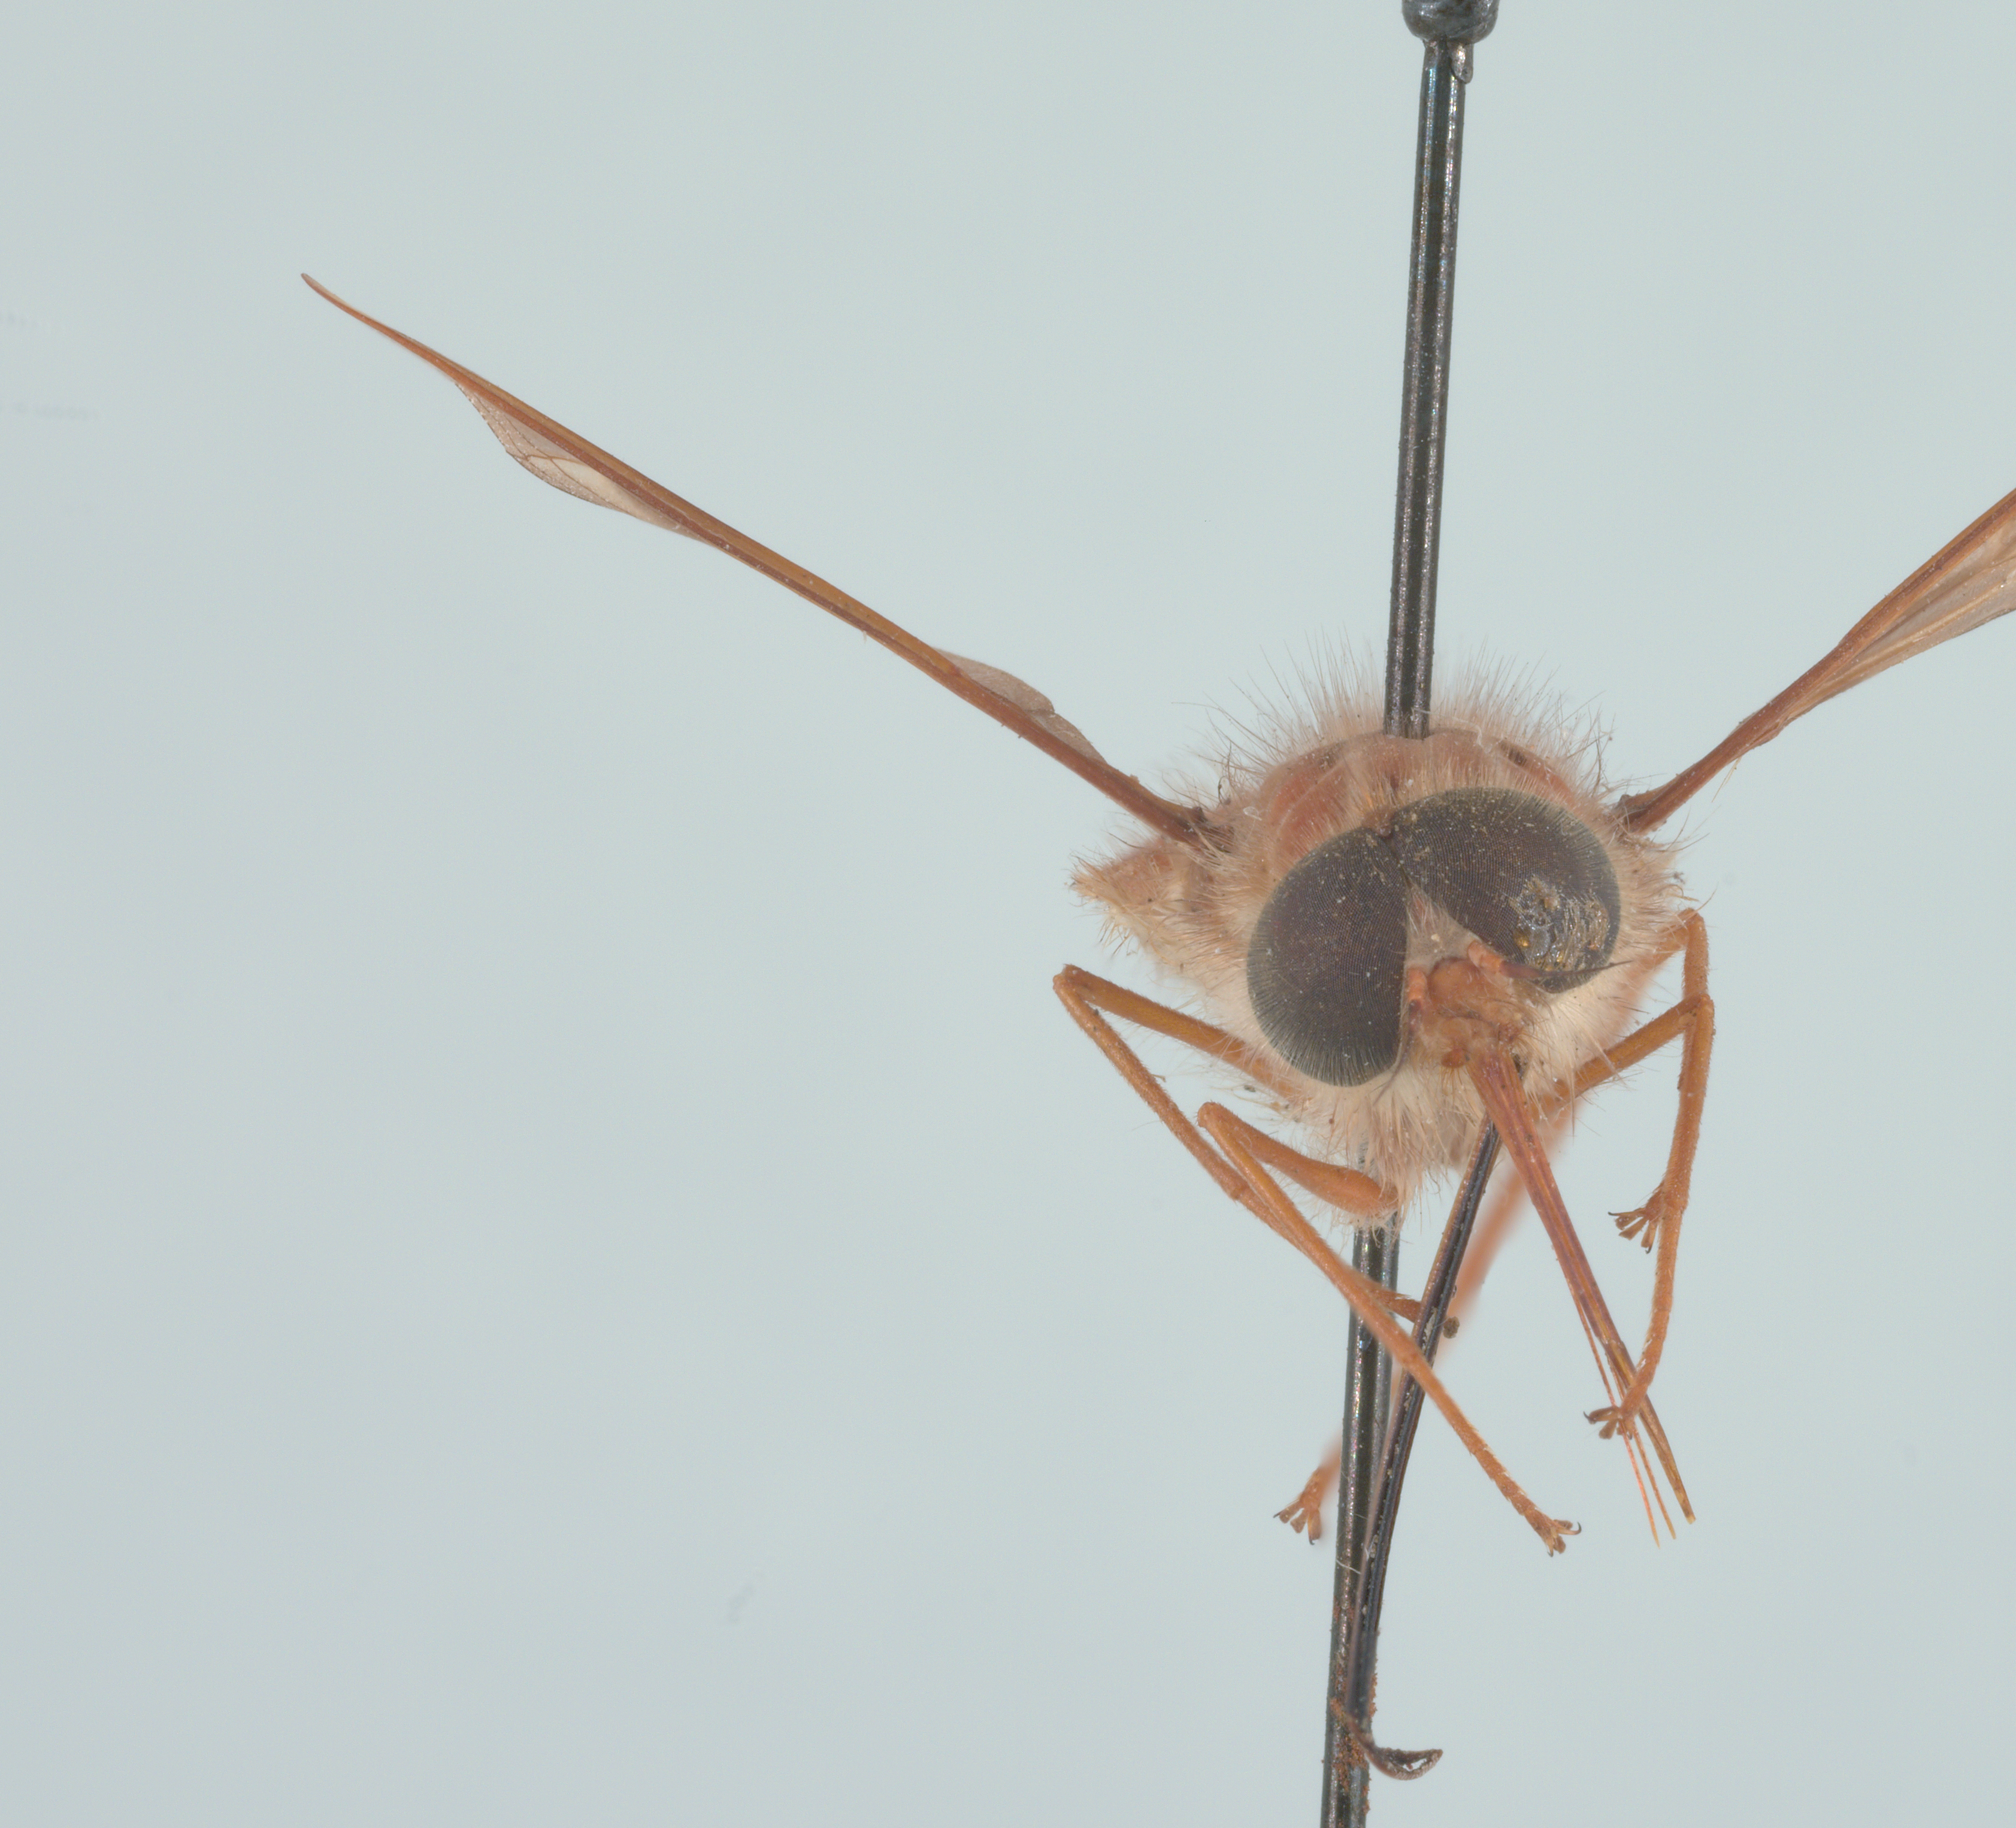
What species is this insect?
Hirmoneura nubipennis (also Trichophthalma nubipennis)
